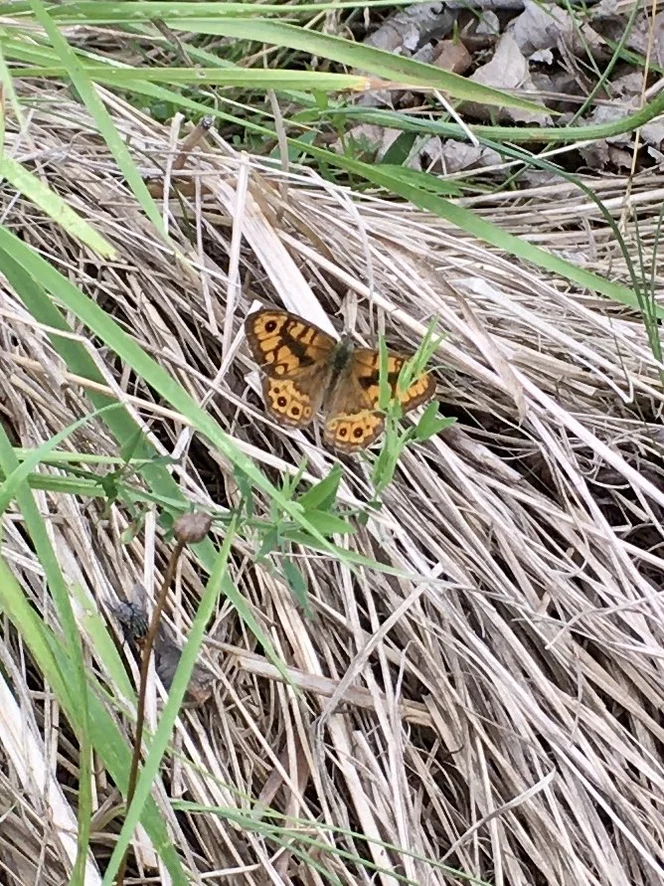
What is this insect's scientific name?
Lasiommata megera (also Pararge megera)
